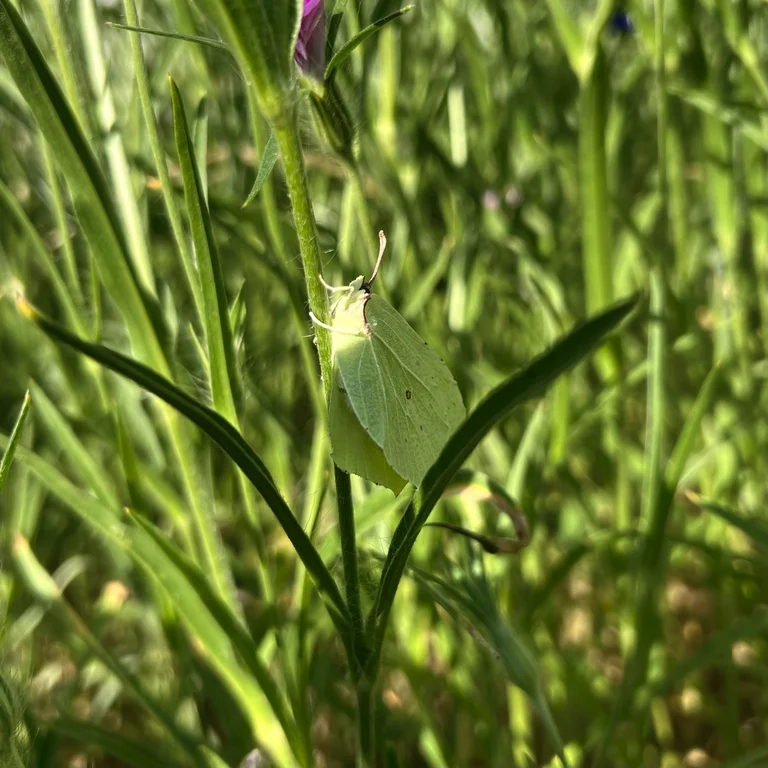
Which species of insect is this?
Gonepteryx rhamni
